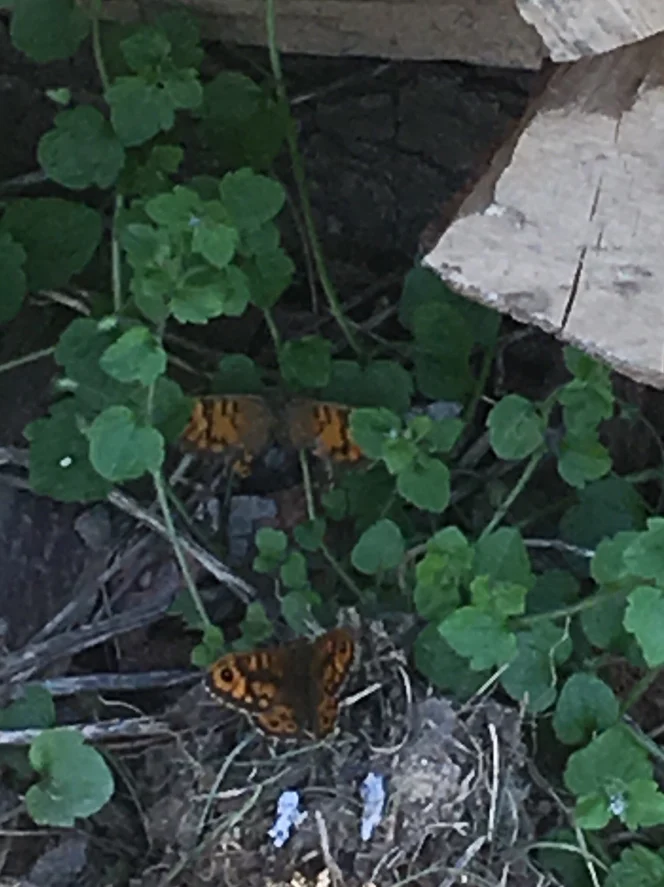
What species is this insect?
Lasiommata megera (also Pararge megera)
